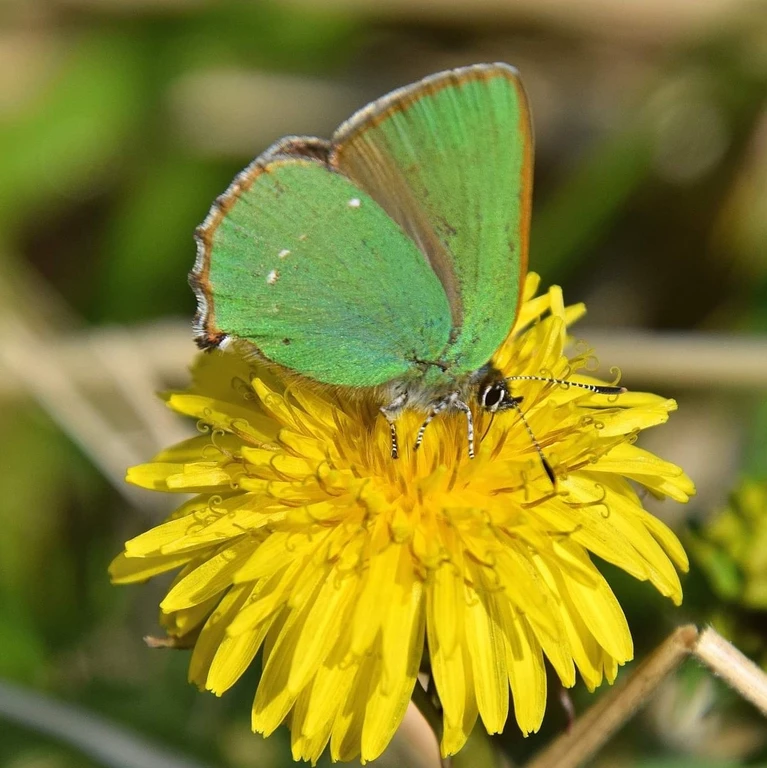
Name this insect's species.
Callophrys rubi
